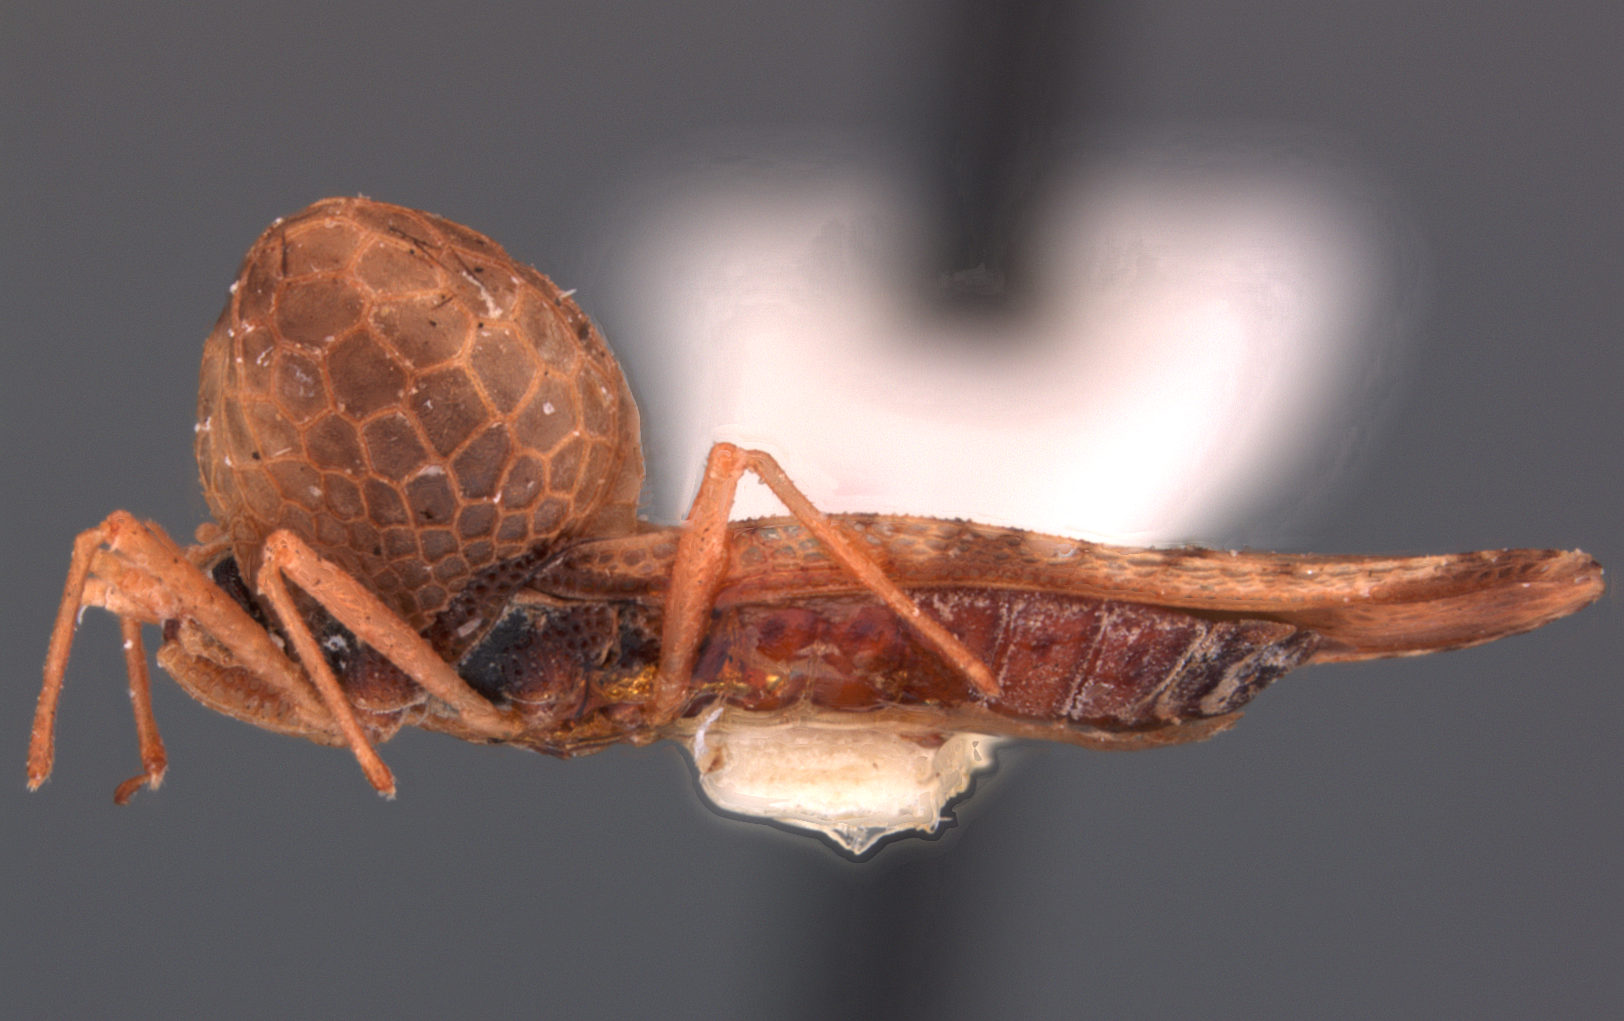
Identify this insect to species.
Penottus oresbius
